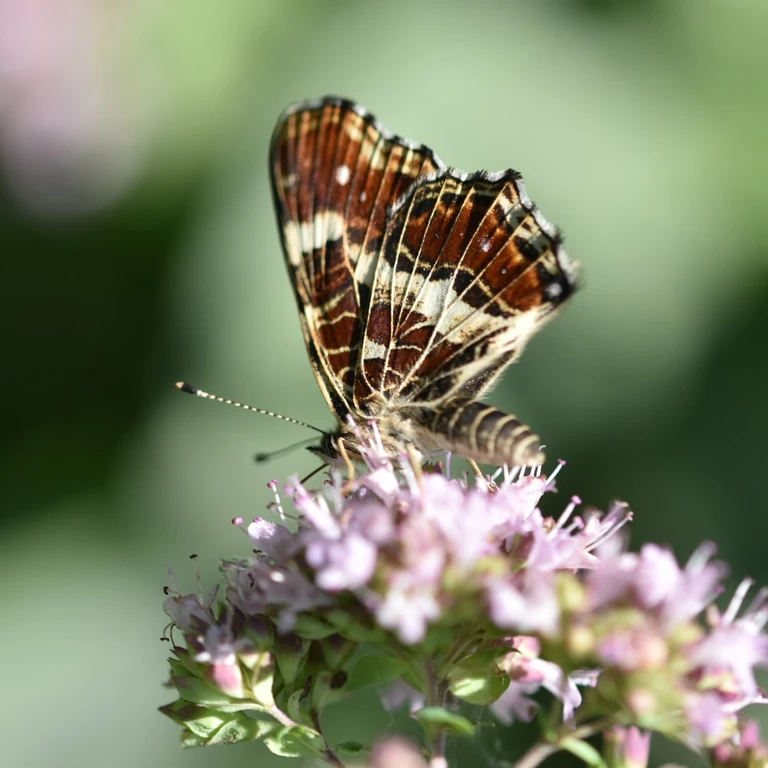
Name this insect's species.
Araschnia levana
